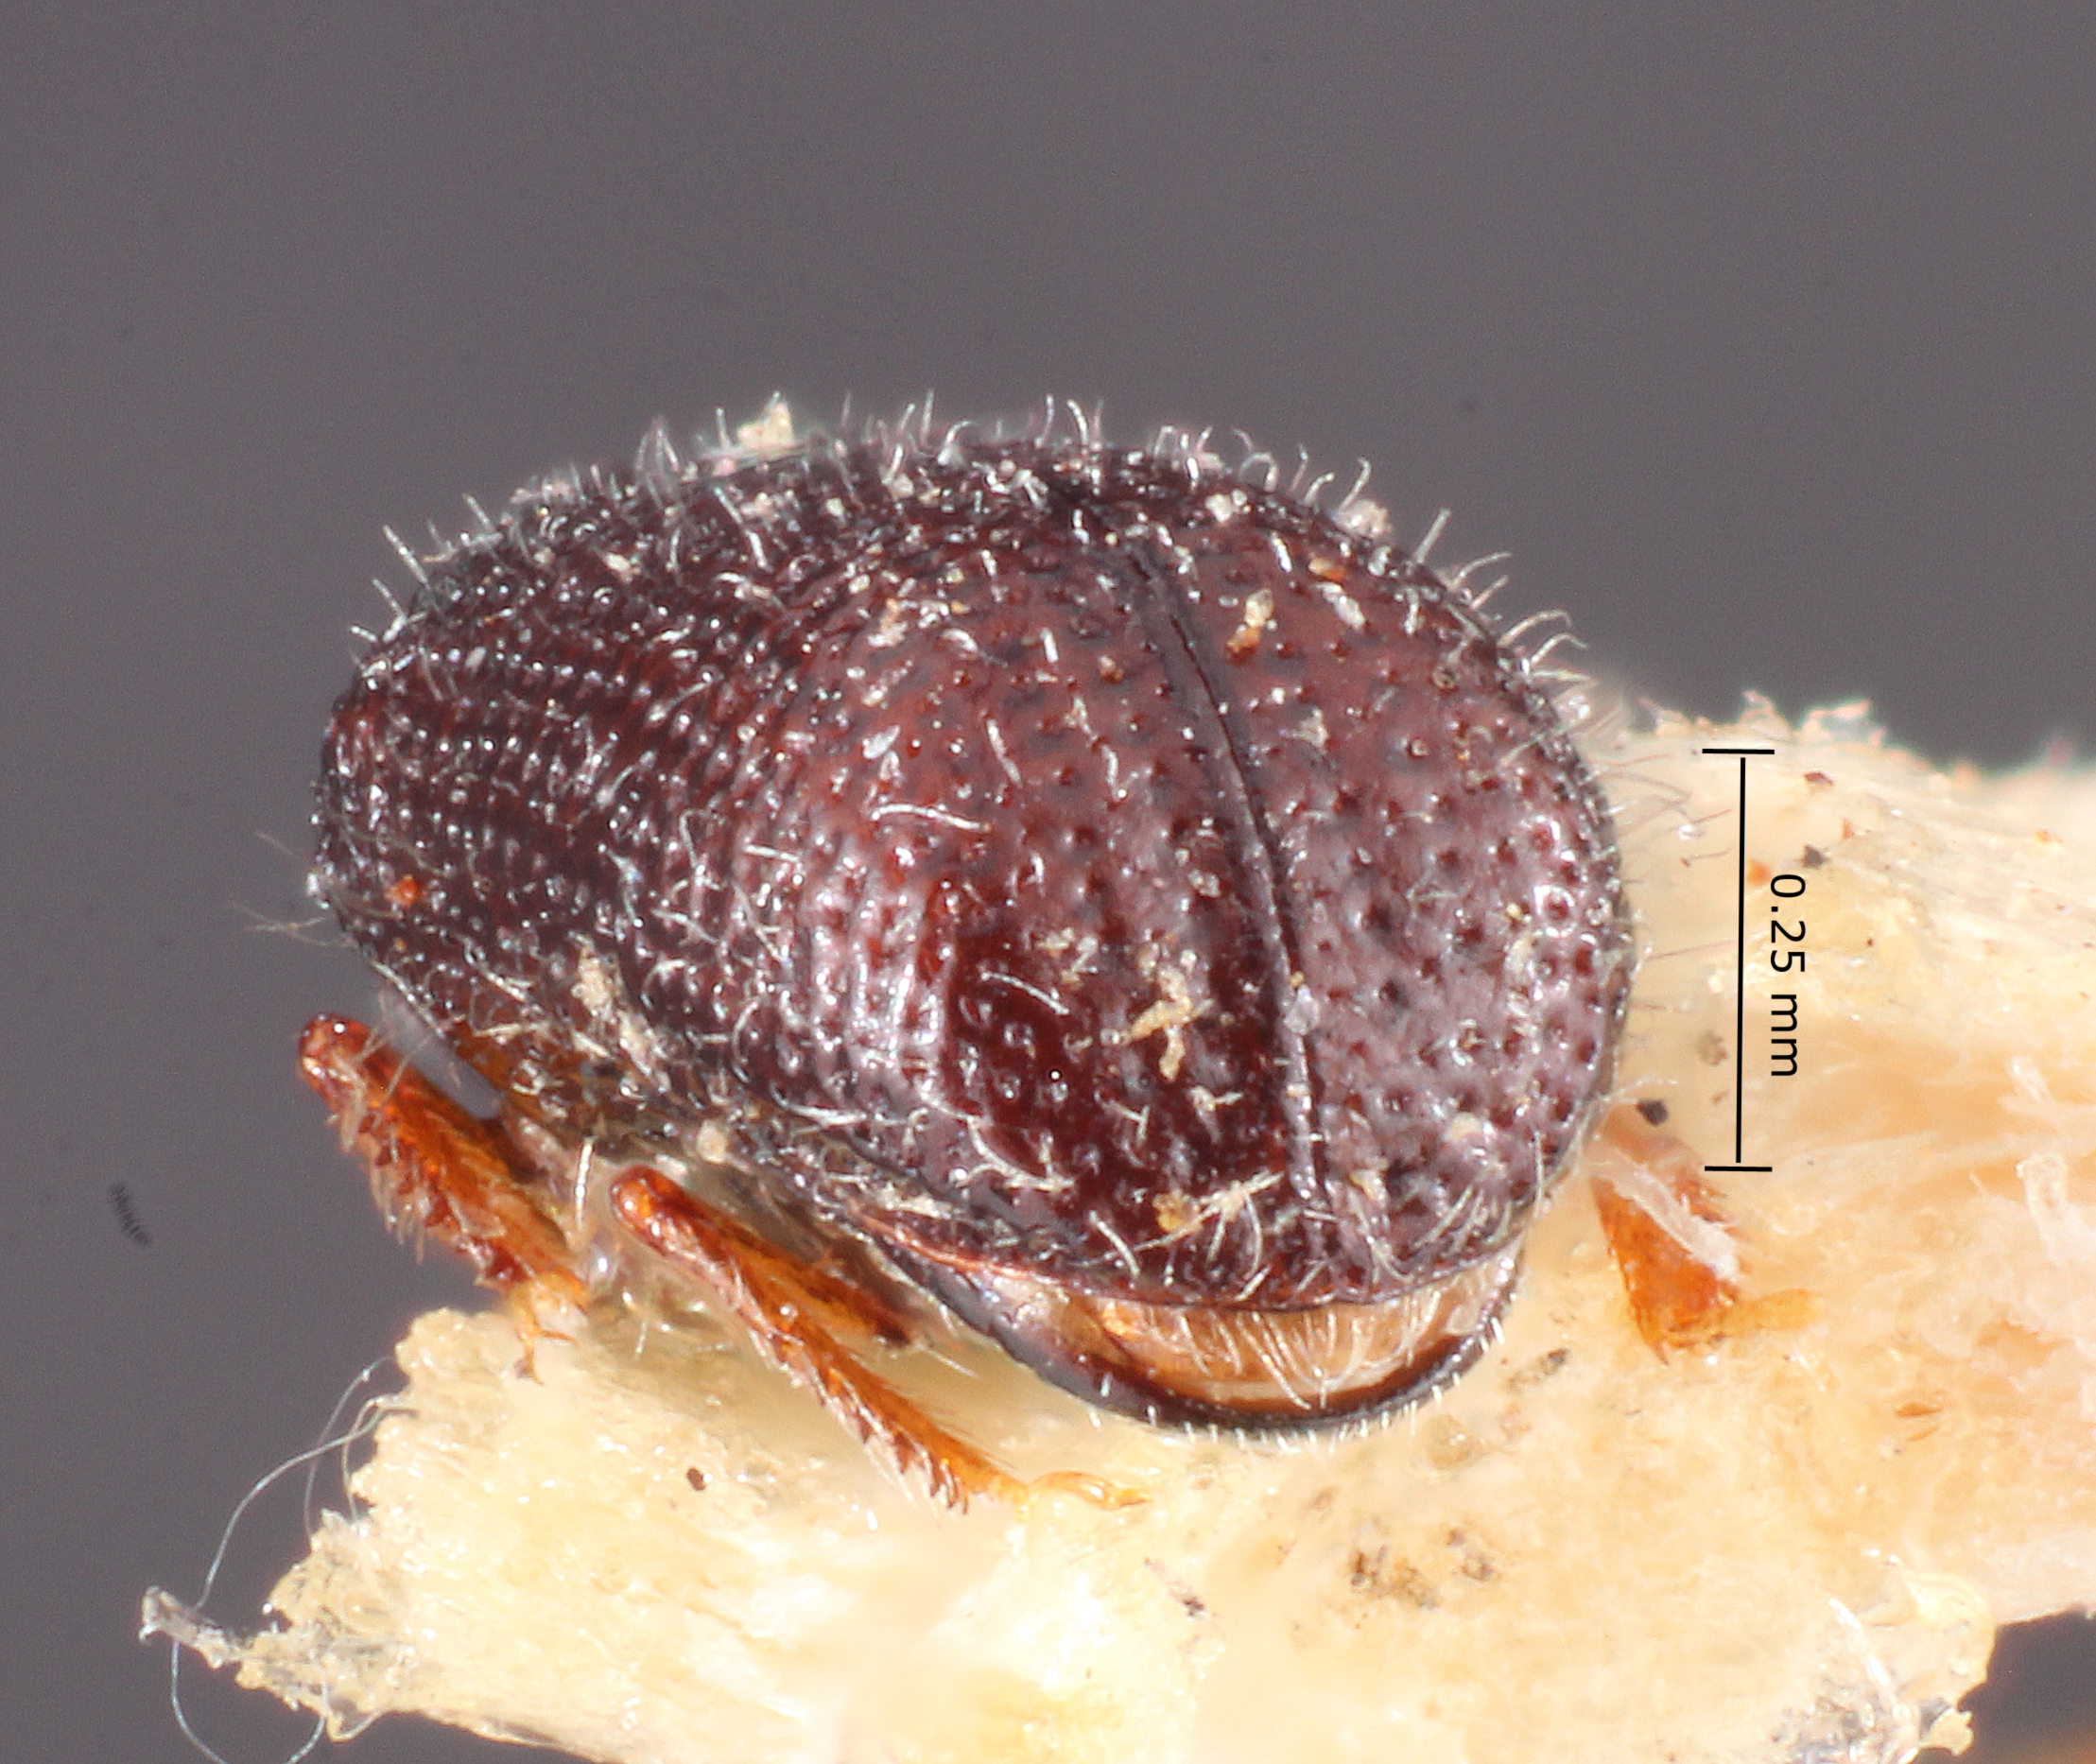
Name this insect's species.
Xylocleptes californicus
